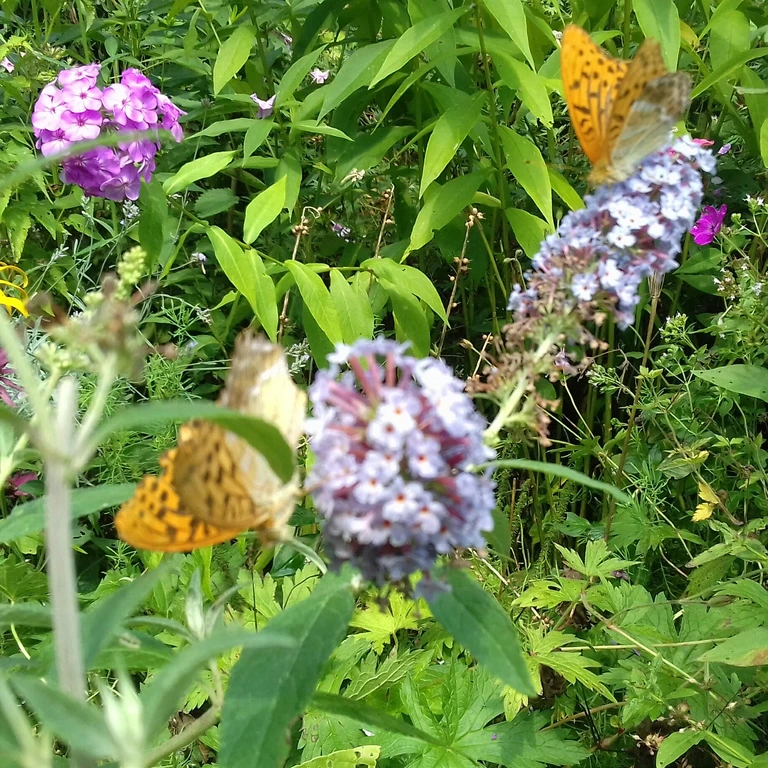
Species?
Argynnis paphia
